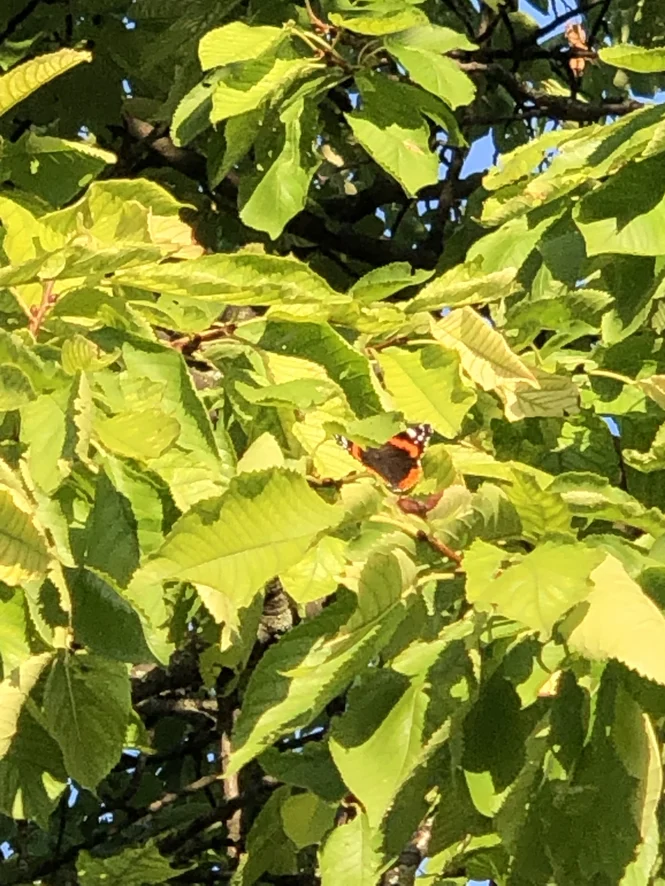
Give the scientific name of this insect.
Vanessa atalanta
